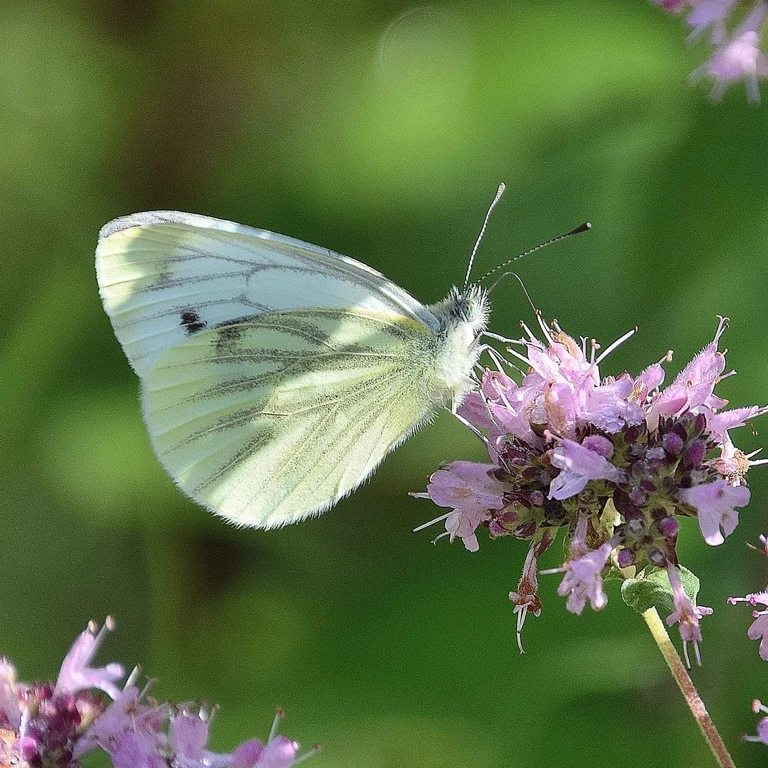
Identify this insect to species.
Pieris napi
